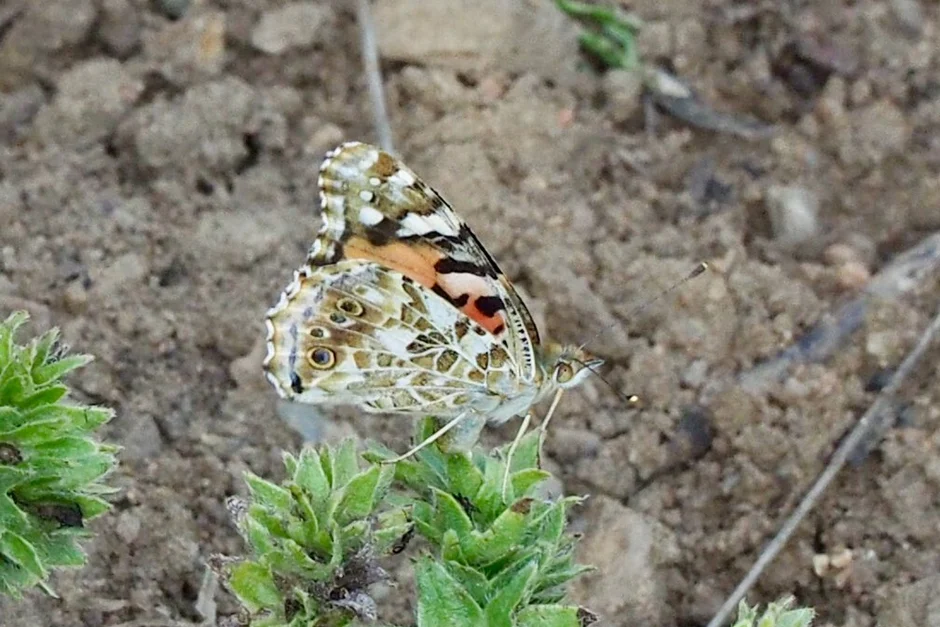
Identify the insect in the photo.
Vanessa cardui
